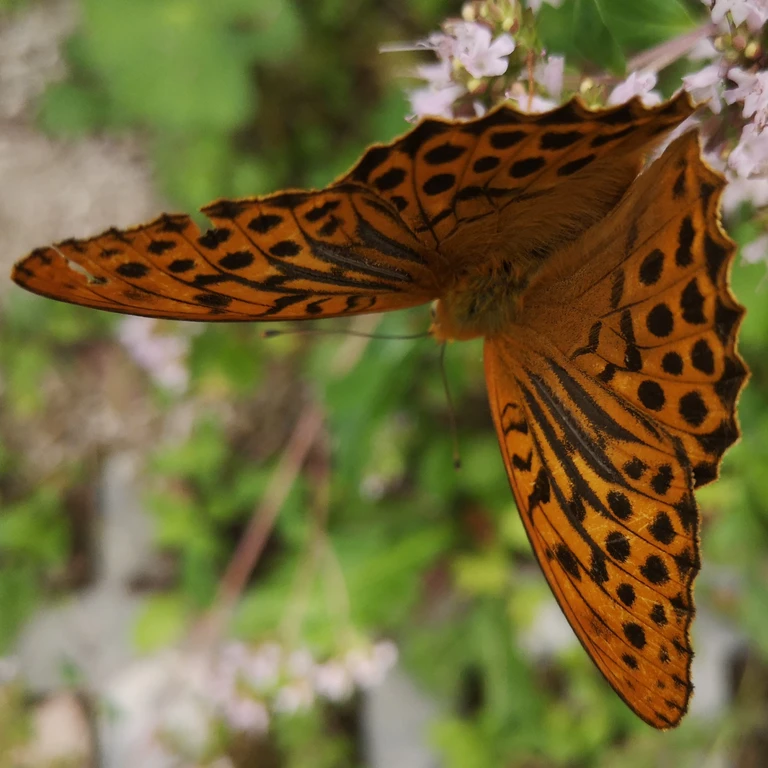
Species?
Argynnis paphia
